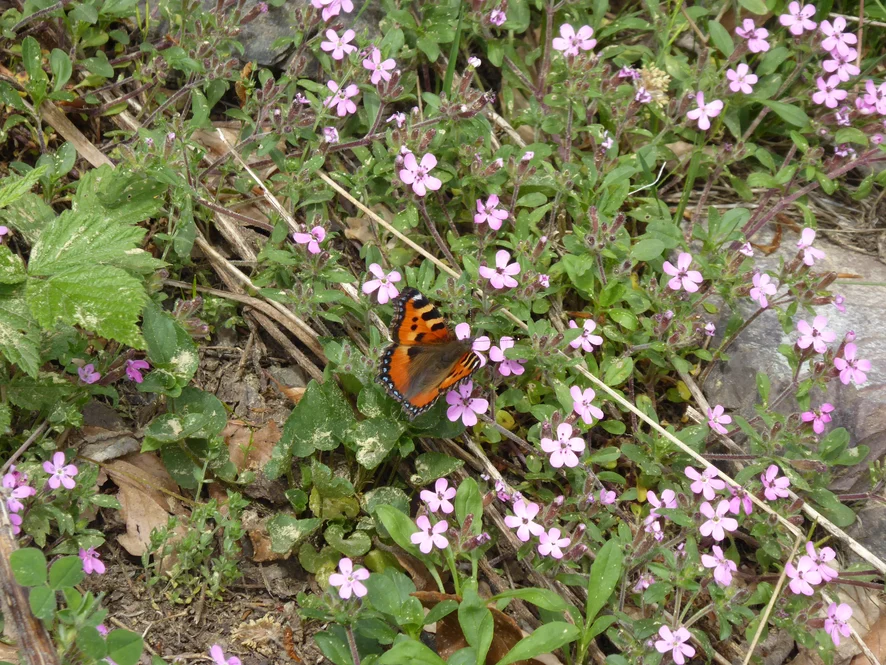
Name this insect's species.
Aglais urticae
